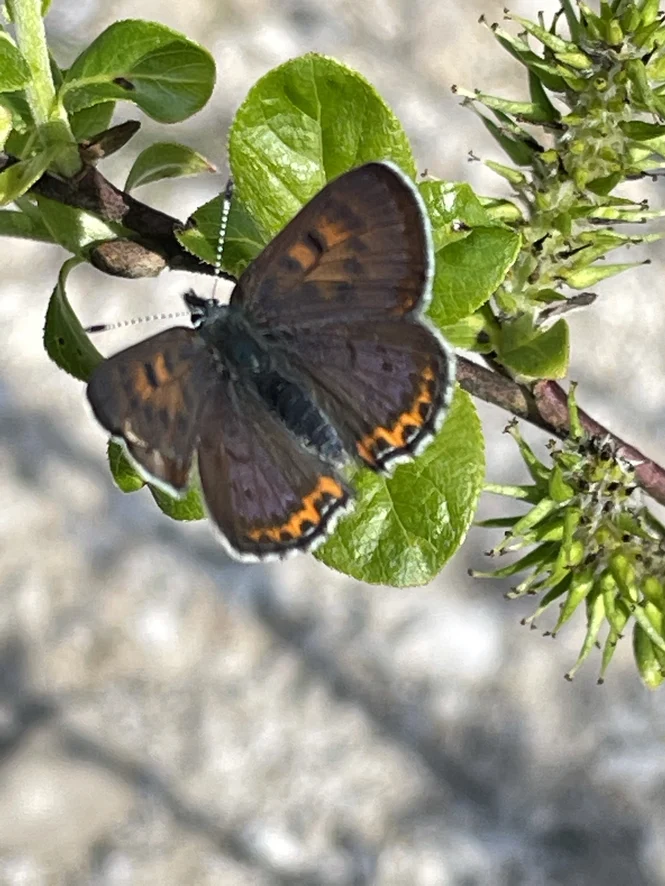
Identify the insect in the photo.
Lycaena helle (also Helleia helle)
